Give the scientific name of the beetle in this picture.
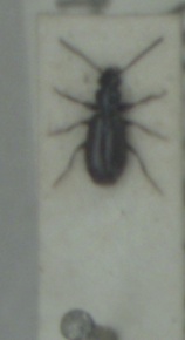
Microlestes maurus
